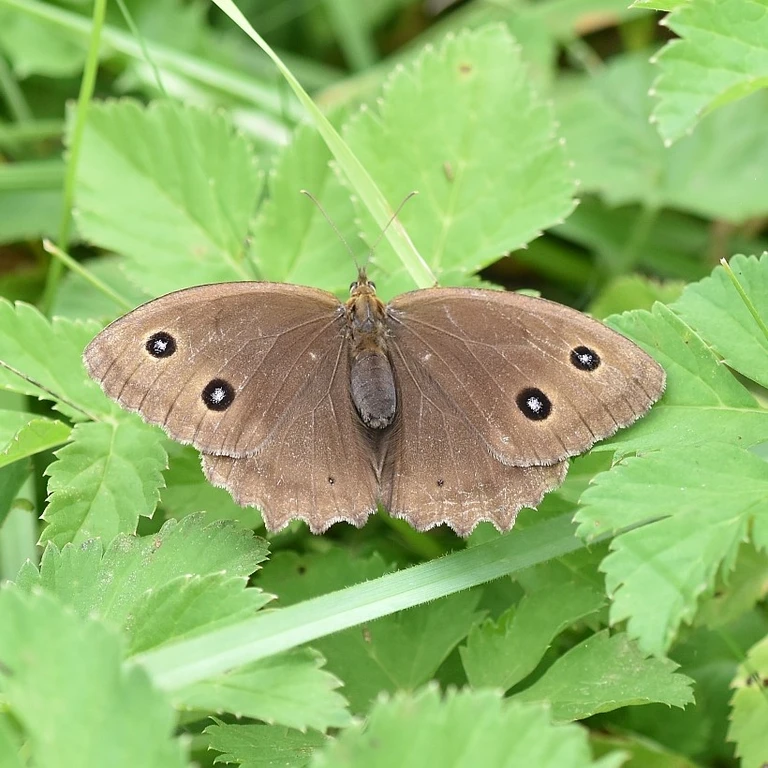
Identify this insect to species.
Minois dryas
